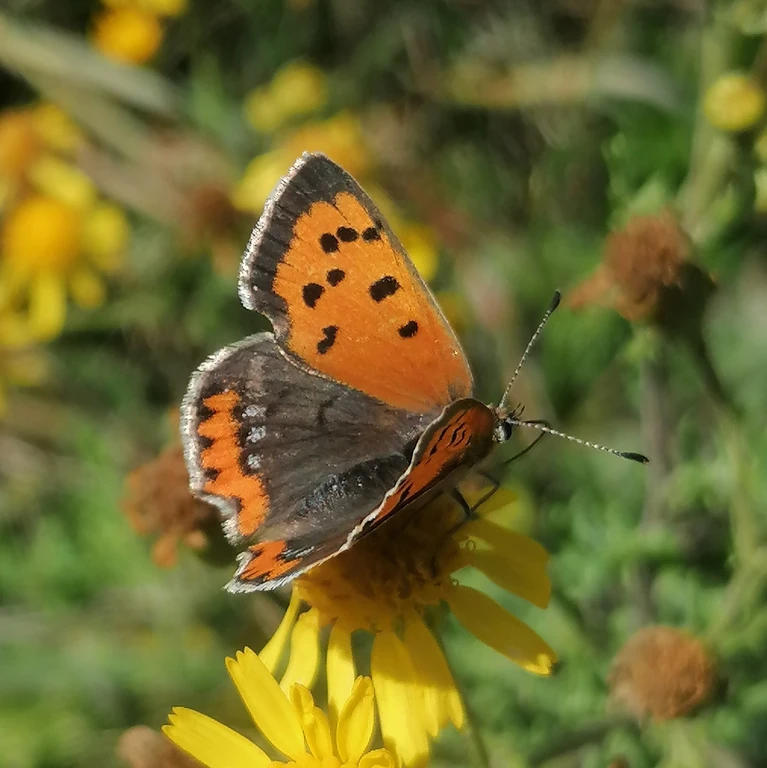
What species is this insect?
Lycaena phlaeas
